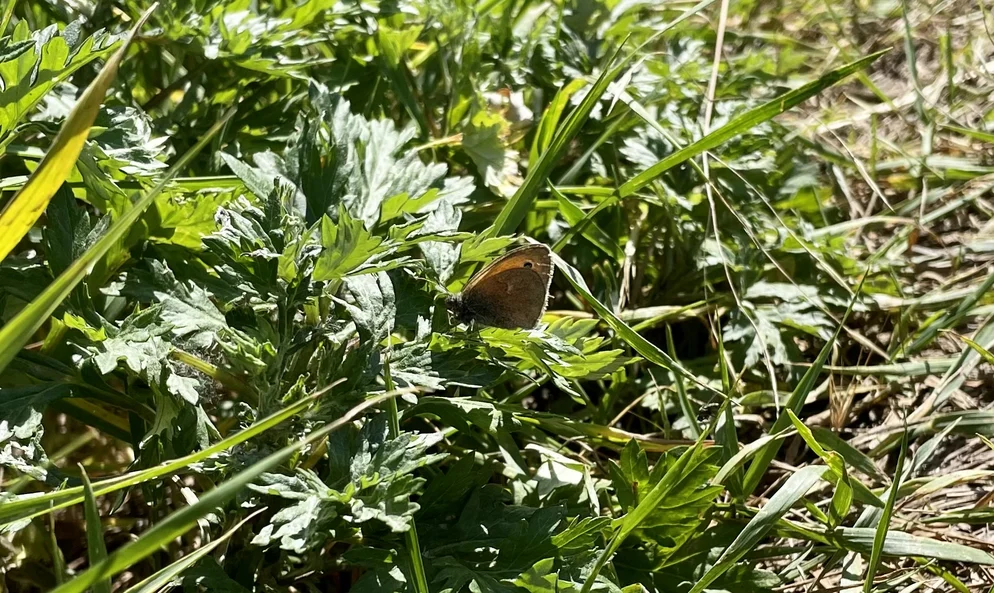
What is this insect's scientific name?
Coenonympha pamphilus
